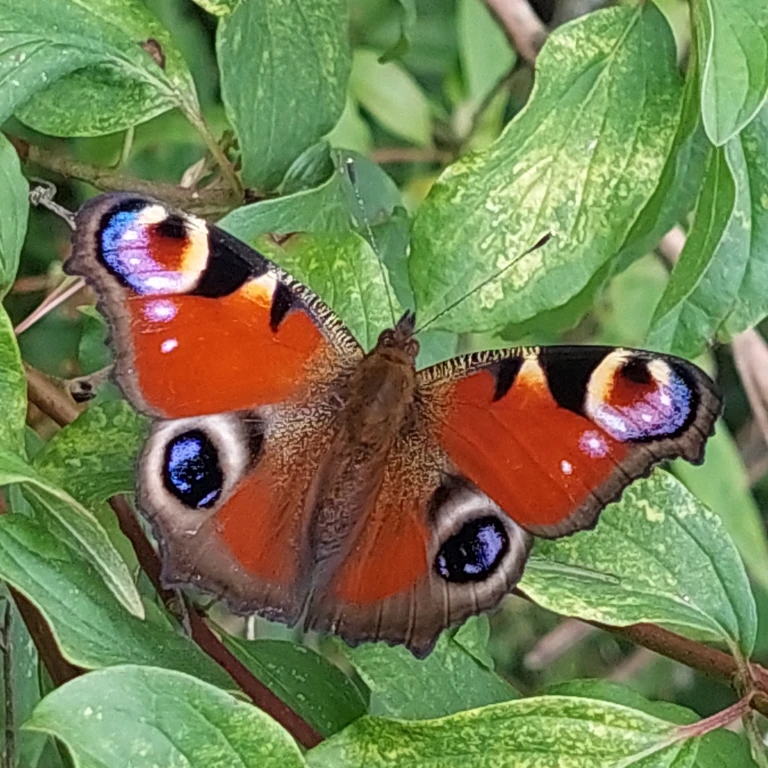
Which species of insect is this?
Aglais io
